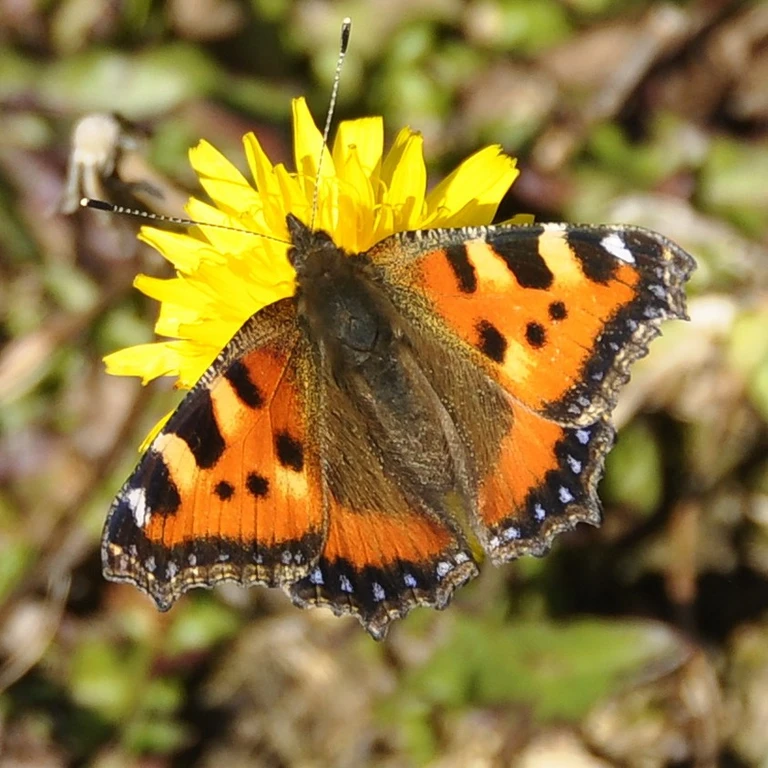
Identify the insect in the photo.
Aglais urticae
